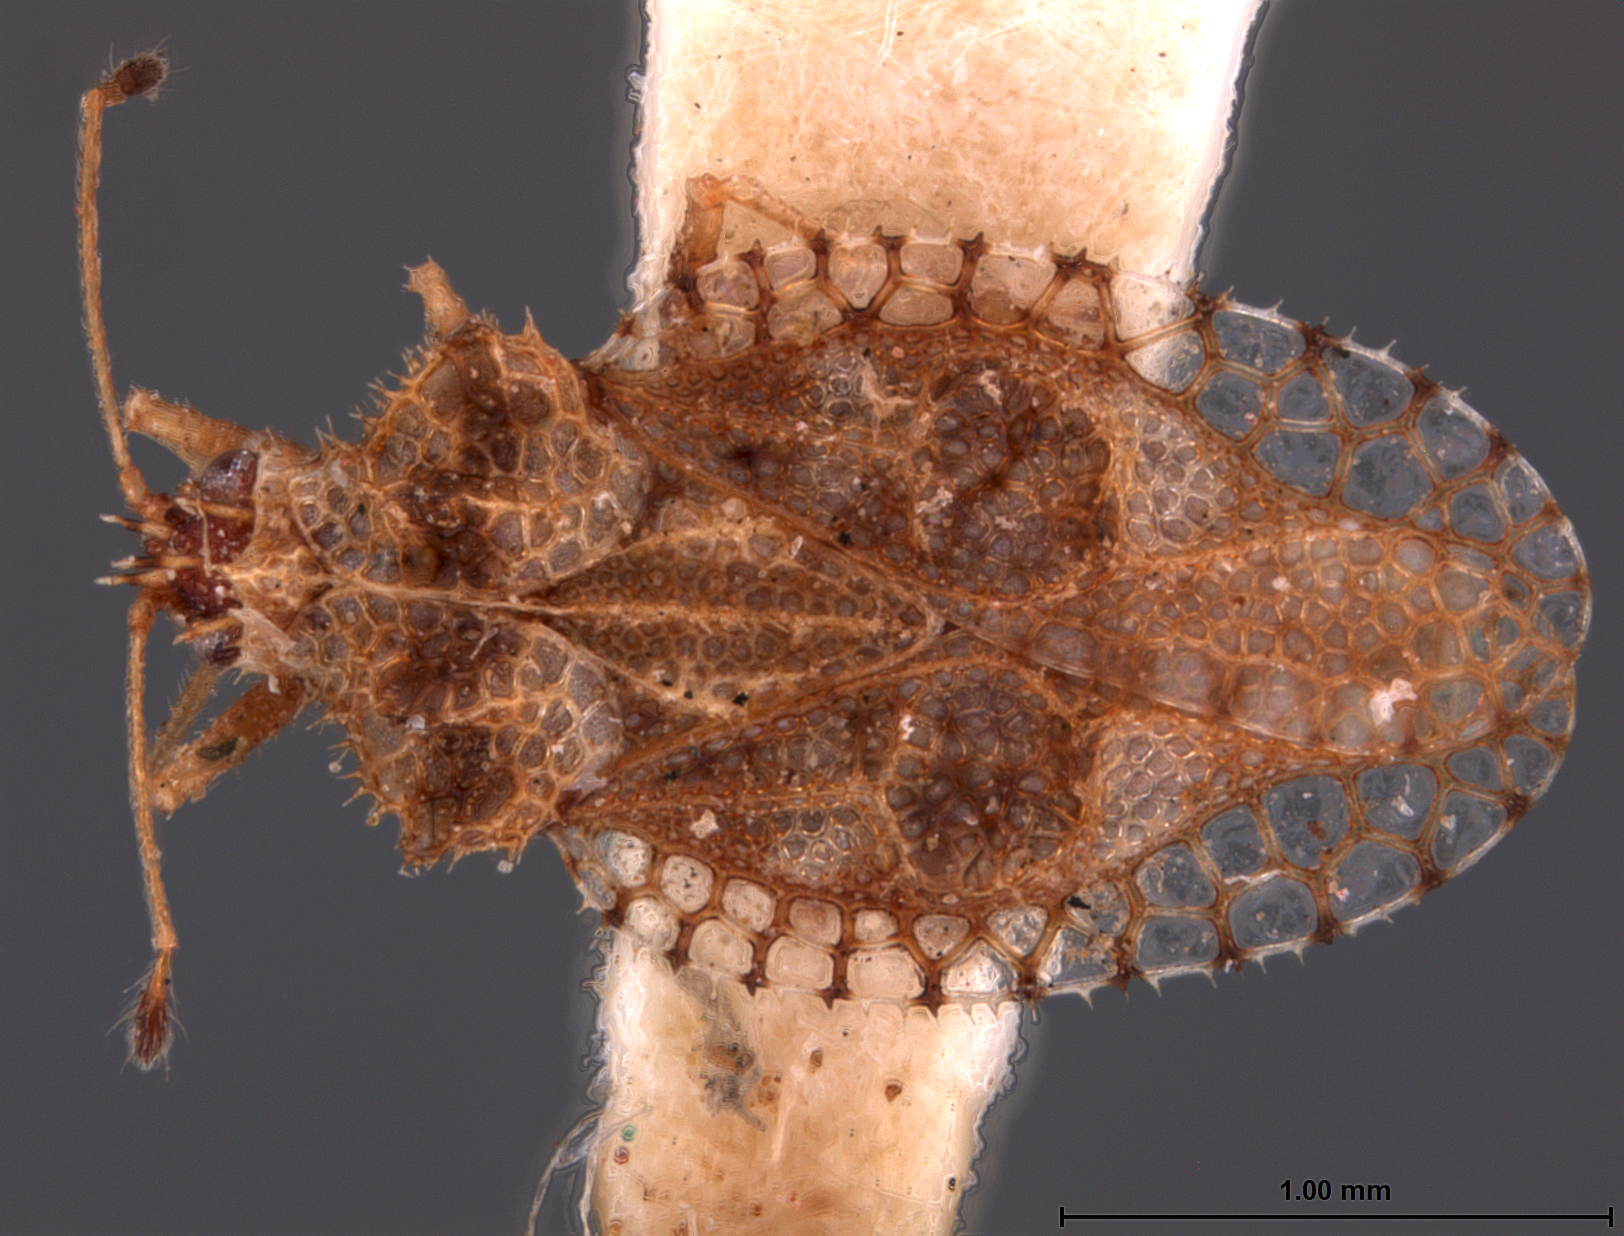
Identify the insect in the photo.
Monanthia senta
